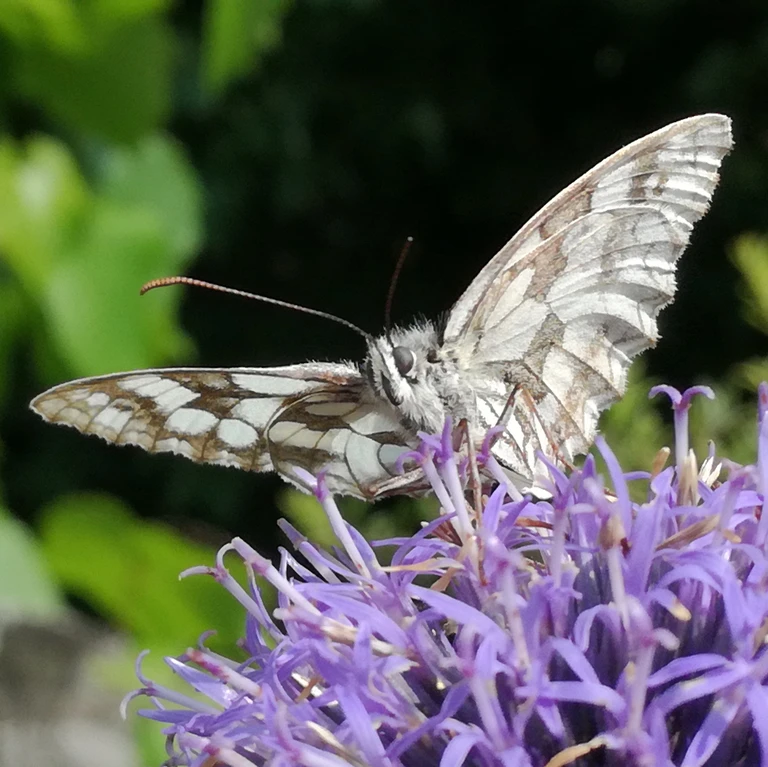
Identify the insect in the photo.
Melanargia galathea
